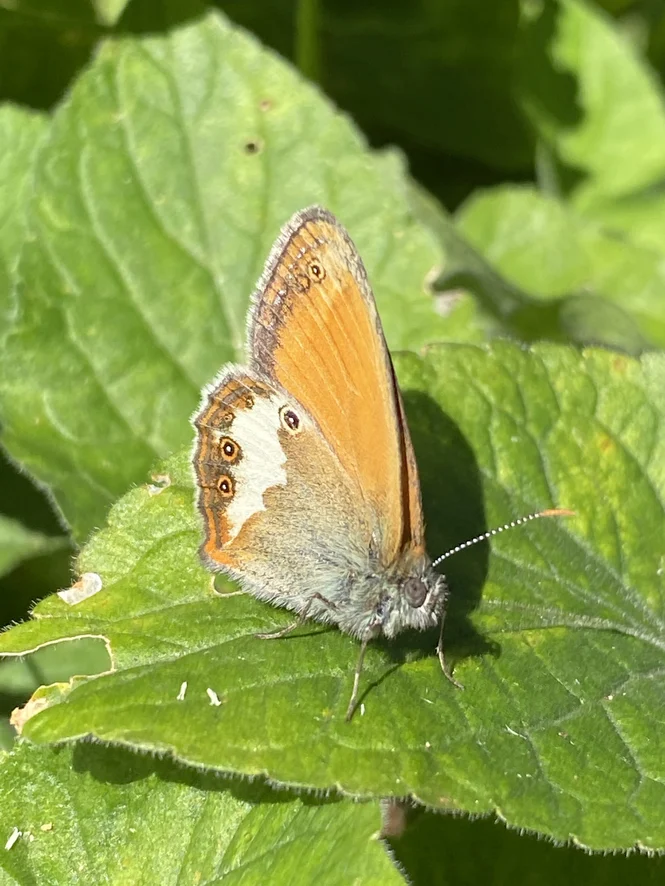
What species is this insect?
Coenonympha arcania
